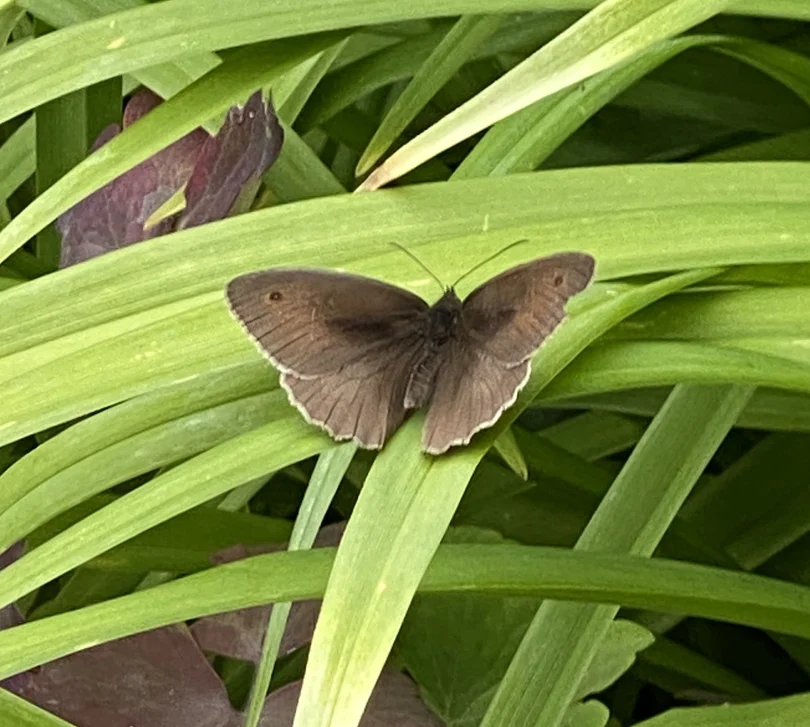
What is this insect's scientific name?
Maniola jurtina
